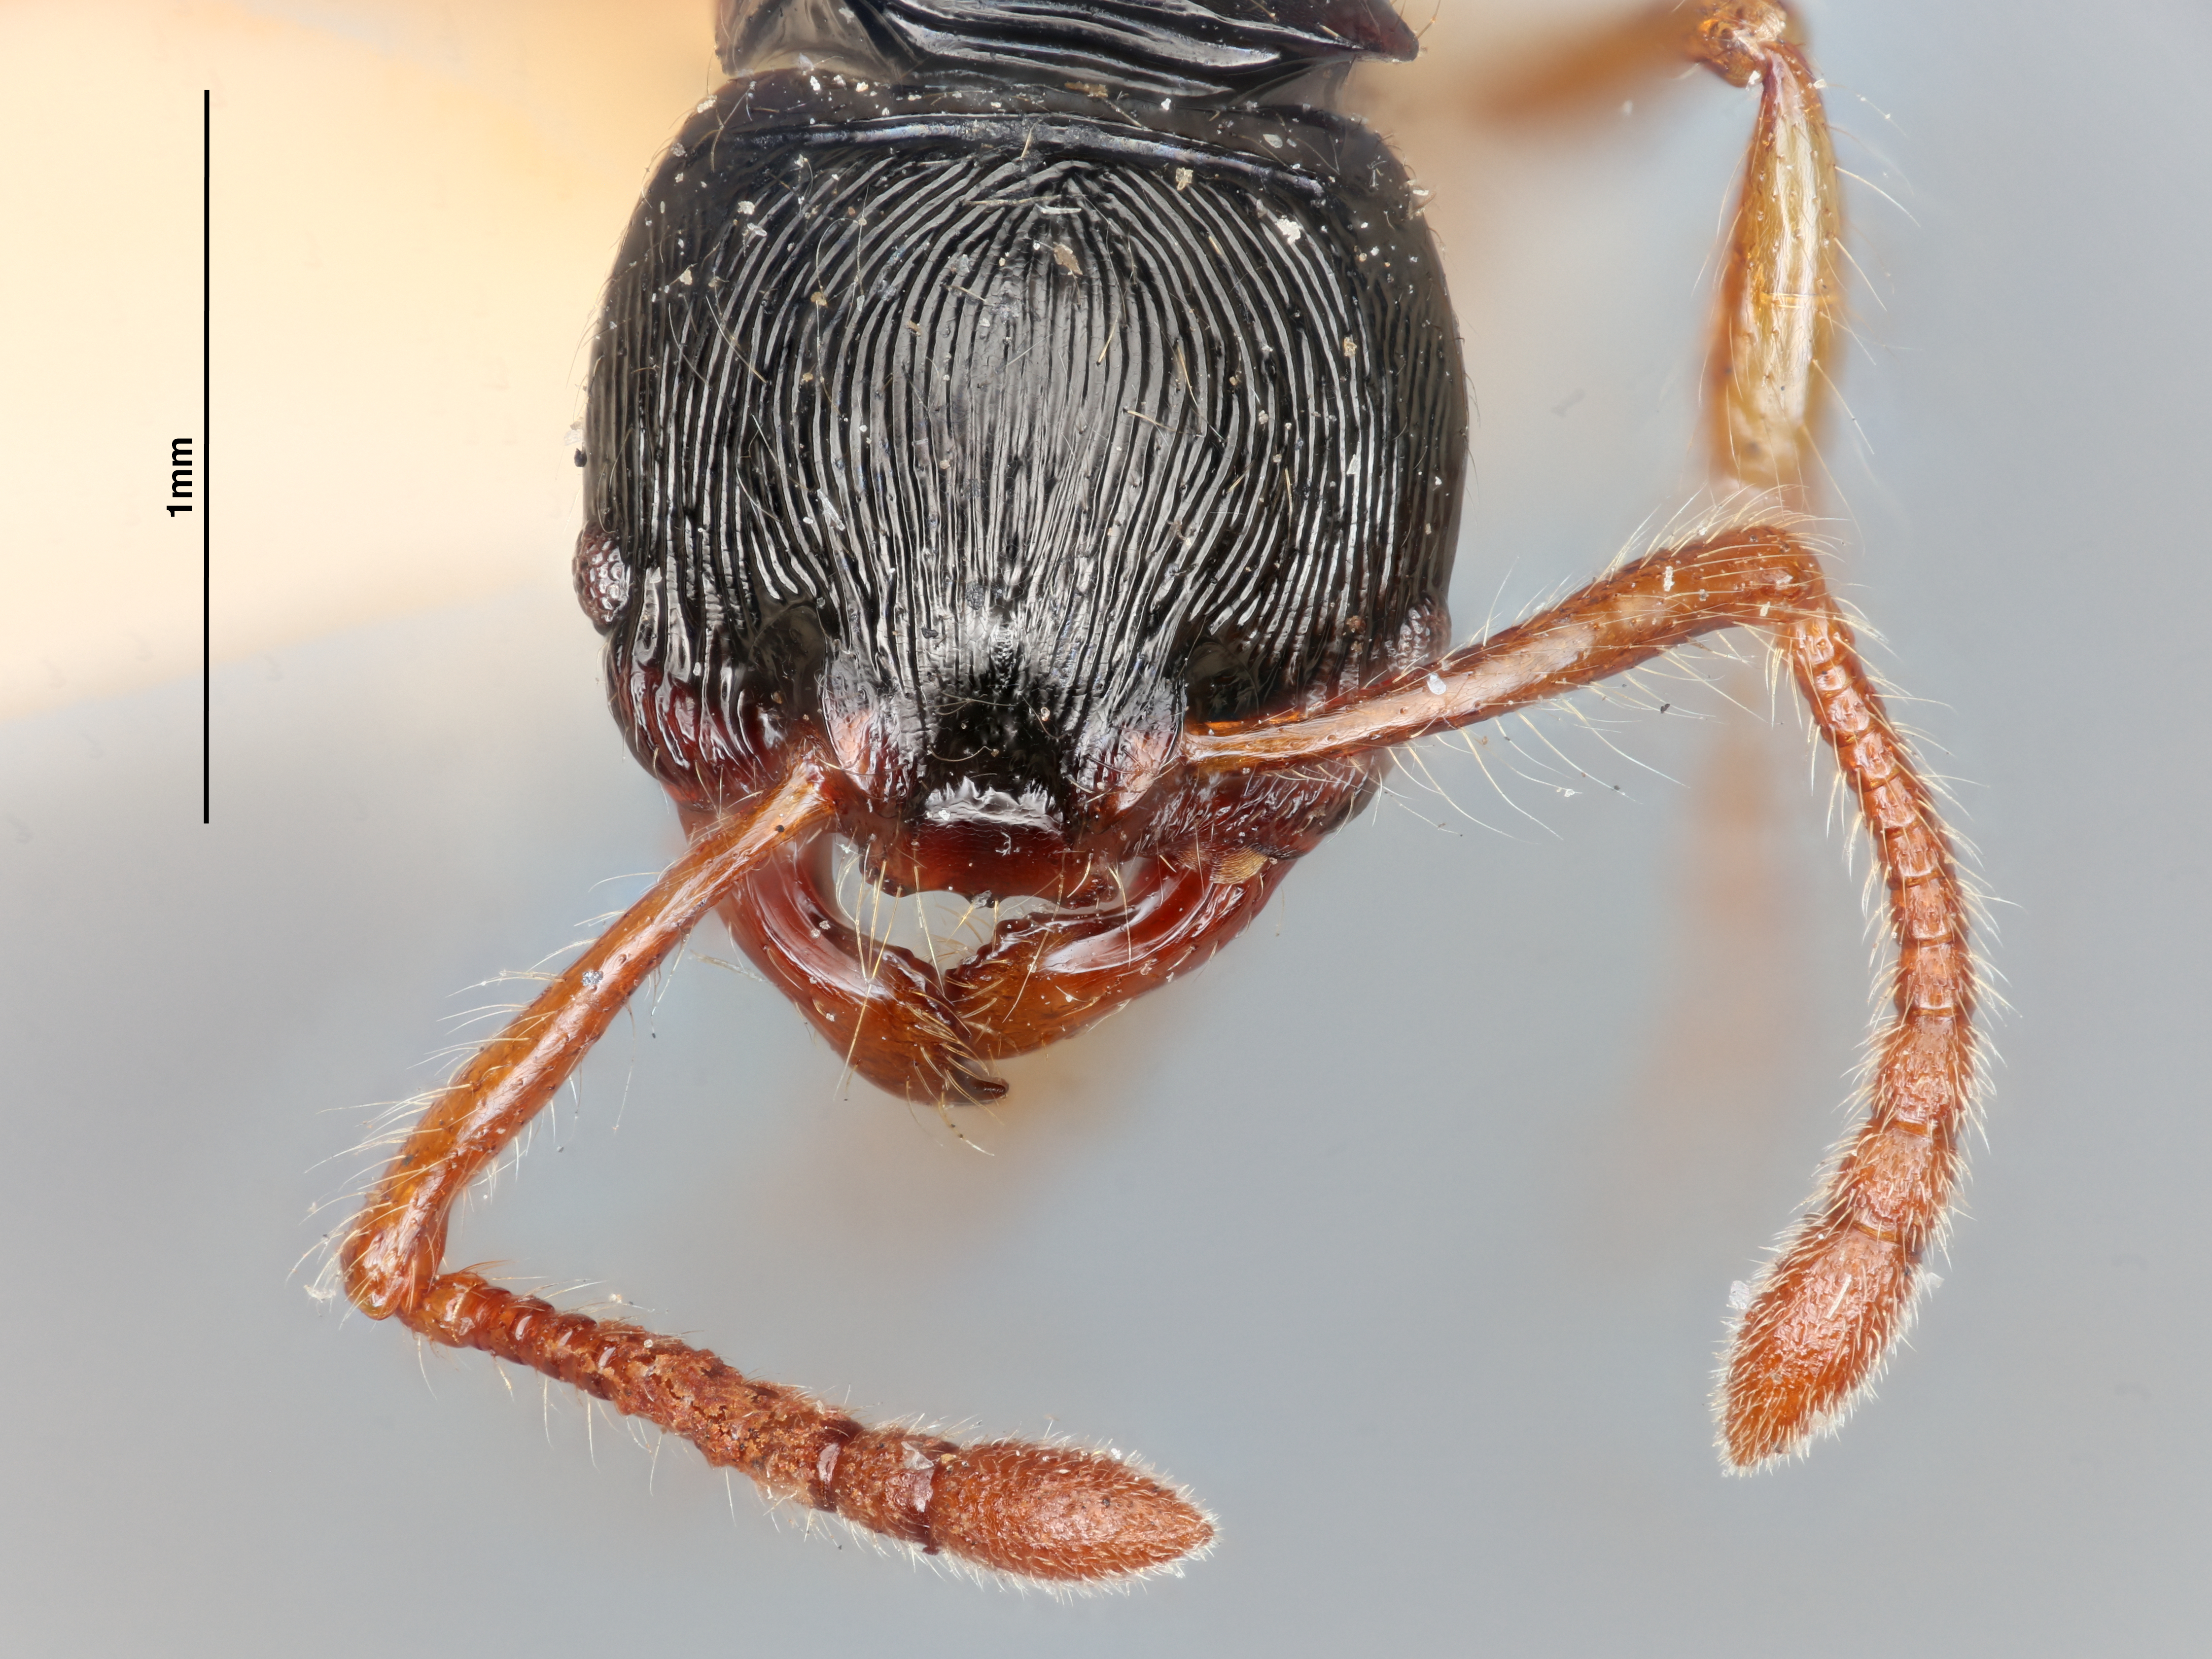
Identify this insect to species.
Archaeomyrmex cacabau
